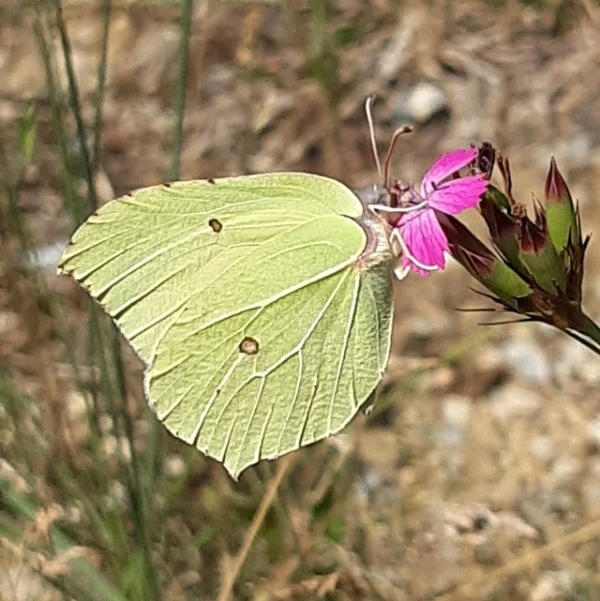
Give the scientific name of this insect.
Gonepteryx rhamni
